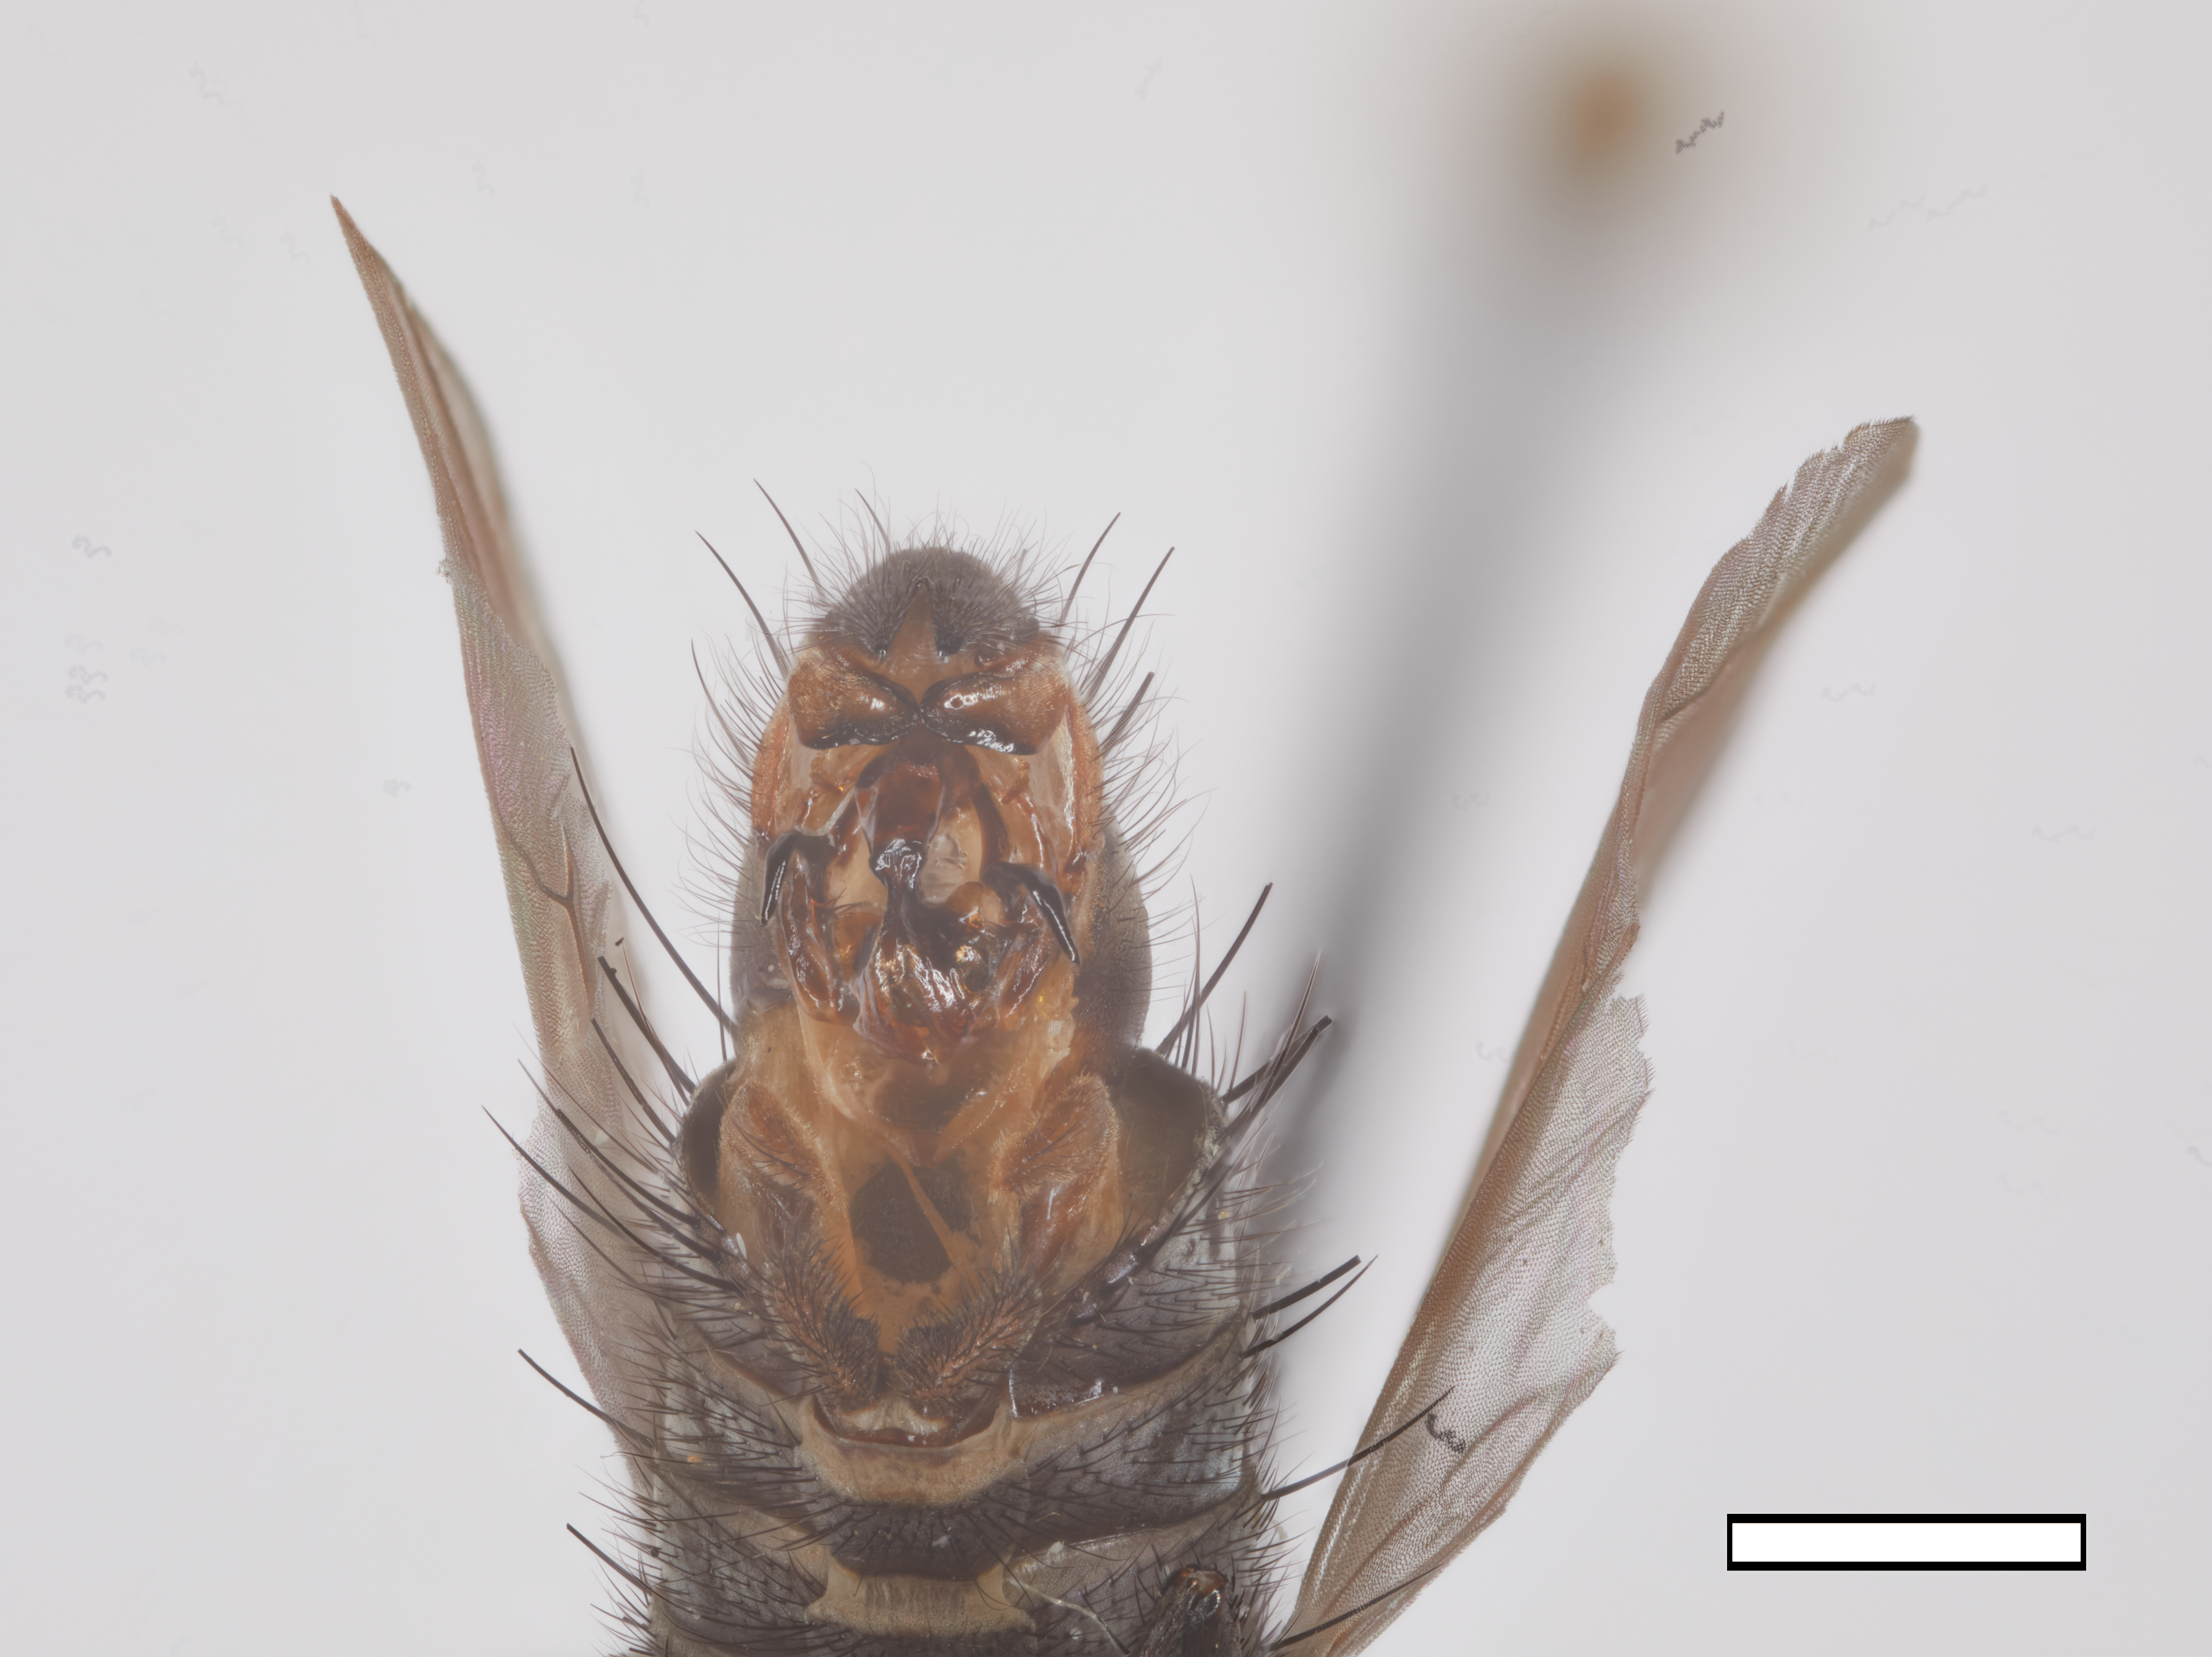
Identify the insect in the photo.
Microcerella adelphe
